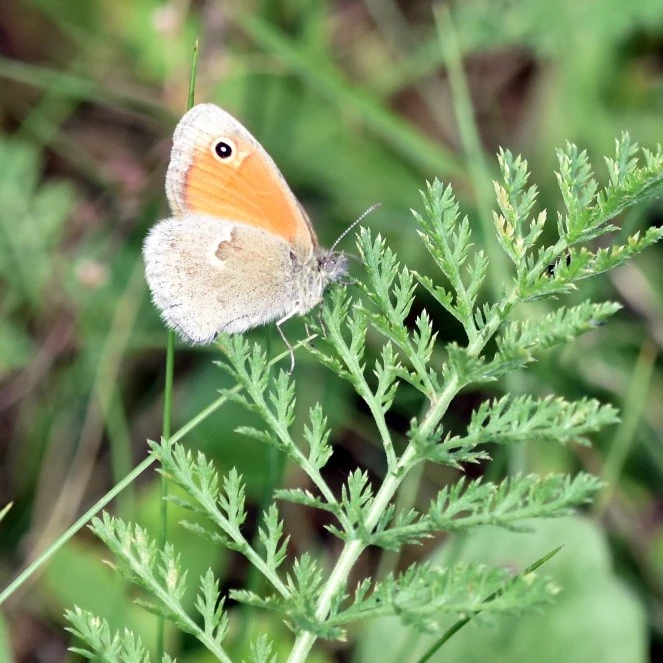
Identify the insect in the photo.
Coenonympha pamphilus
